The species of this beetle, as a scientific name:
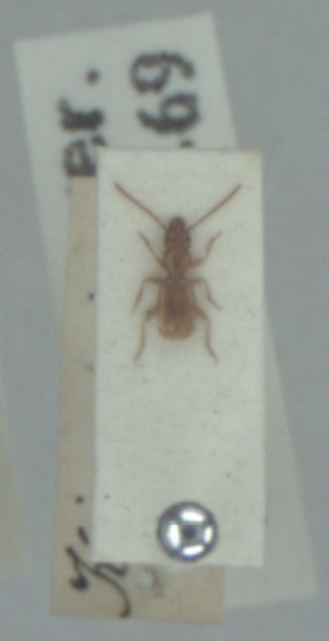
Aepus marinus
